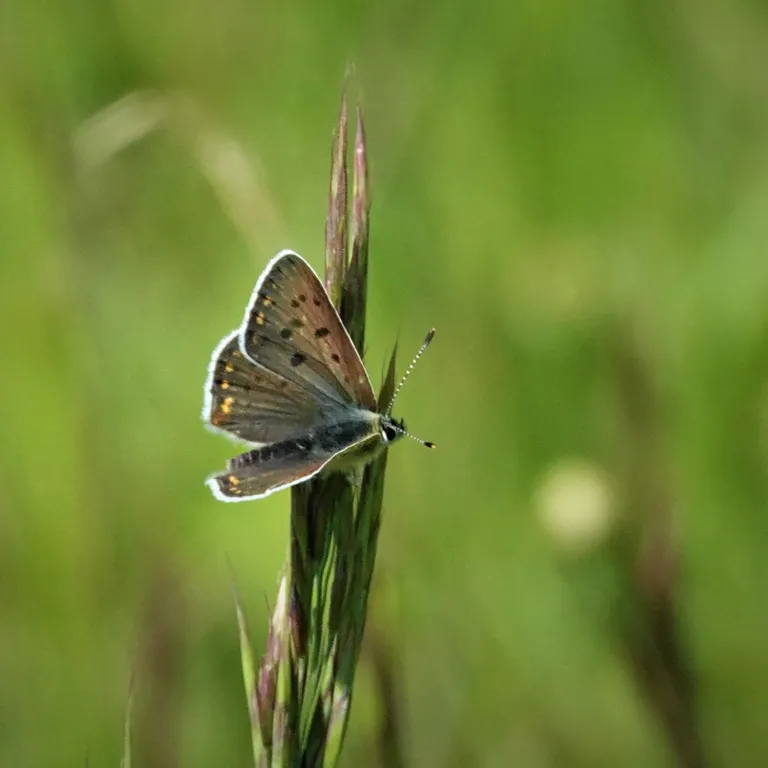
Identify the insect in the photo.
Lycaena tityrus (also Loweia tityrus)
